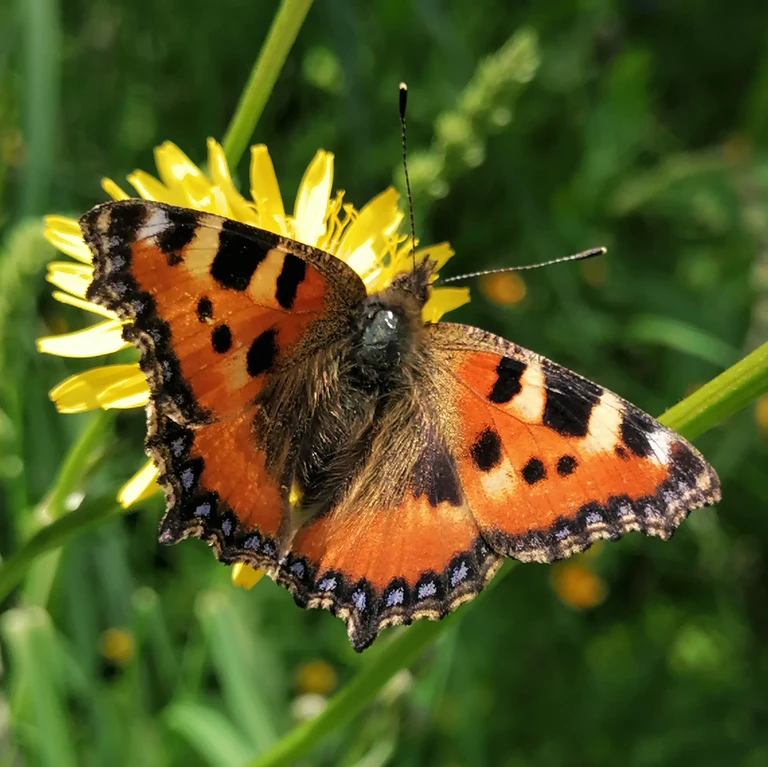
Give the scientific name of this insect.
Aglais urticae
